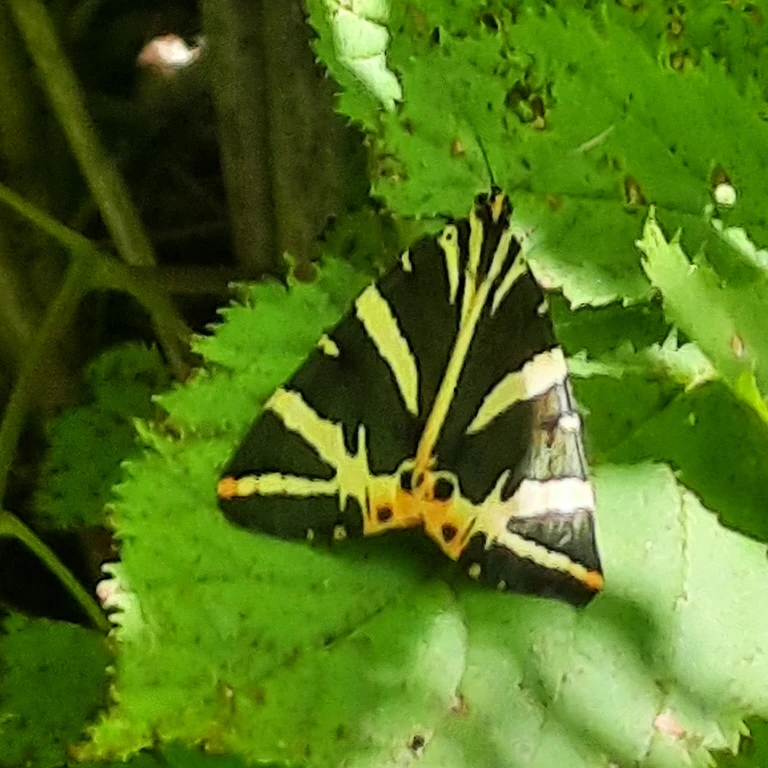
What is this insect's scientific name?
Euplagia quadripunctaria
